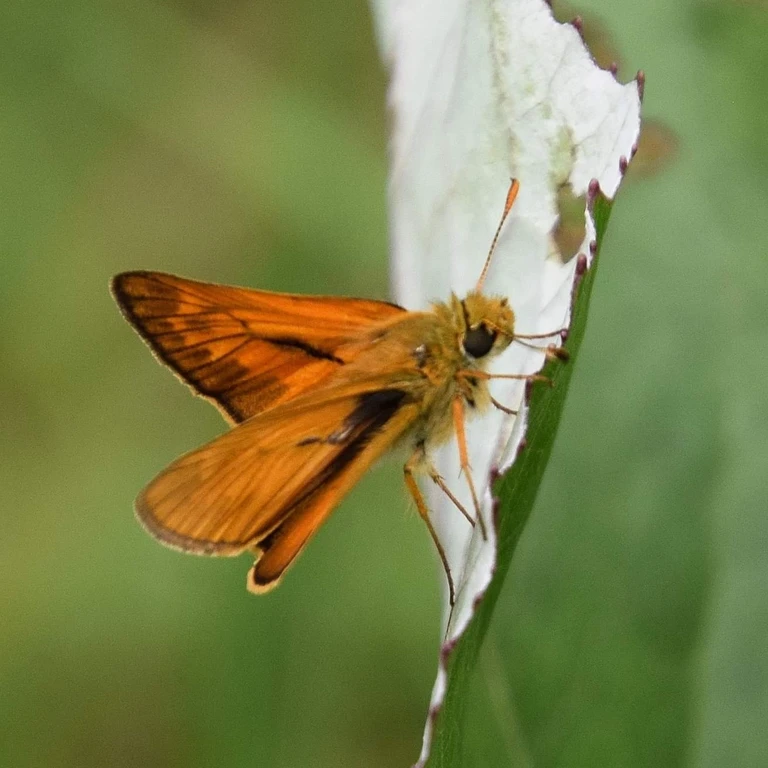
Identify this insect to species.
Ochlodes sylvanus (also Ochlodes venata)
